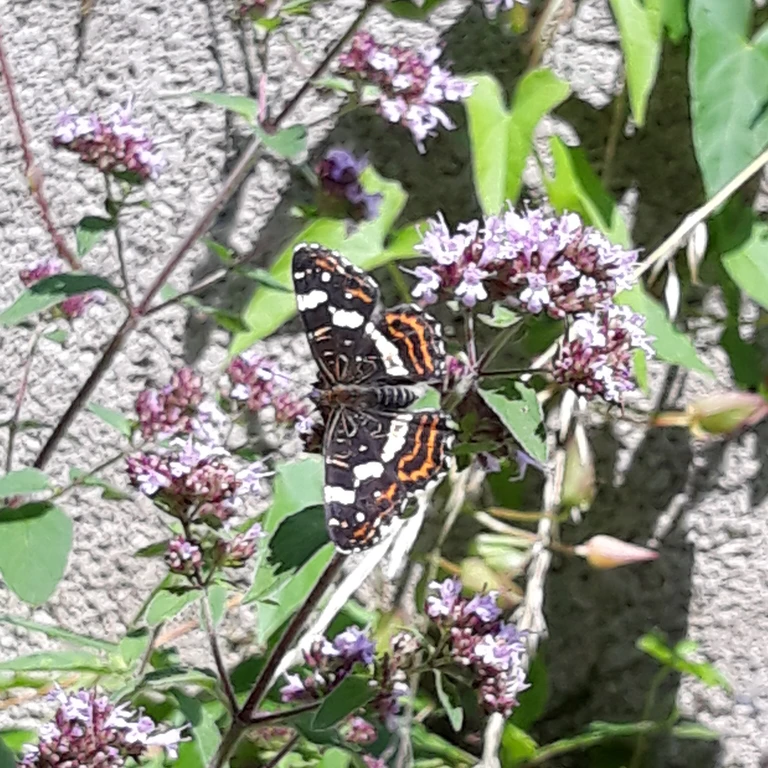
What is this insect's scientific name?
Araschnia levana
